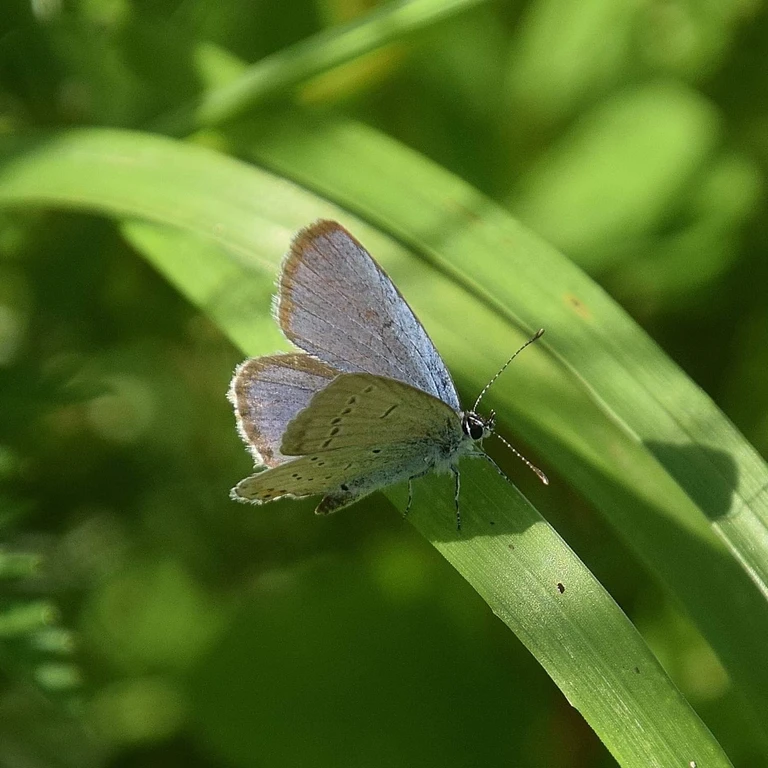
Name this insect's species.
Cupido argiades (also Elkalyce argiades)
